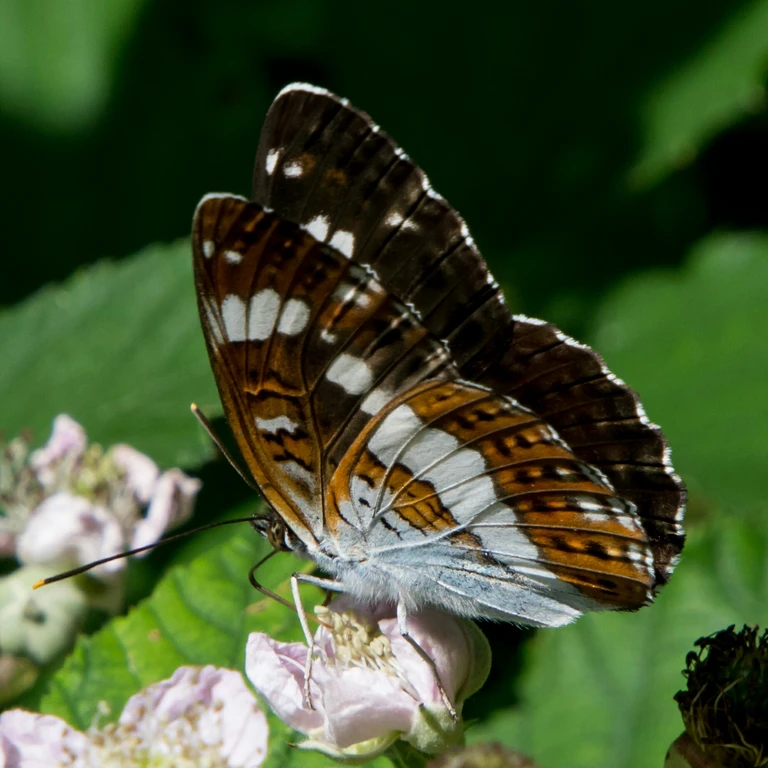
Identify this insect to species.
Limenitis camilla (also Ladoga camilla)
